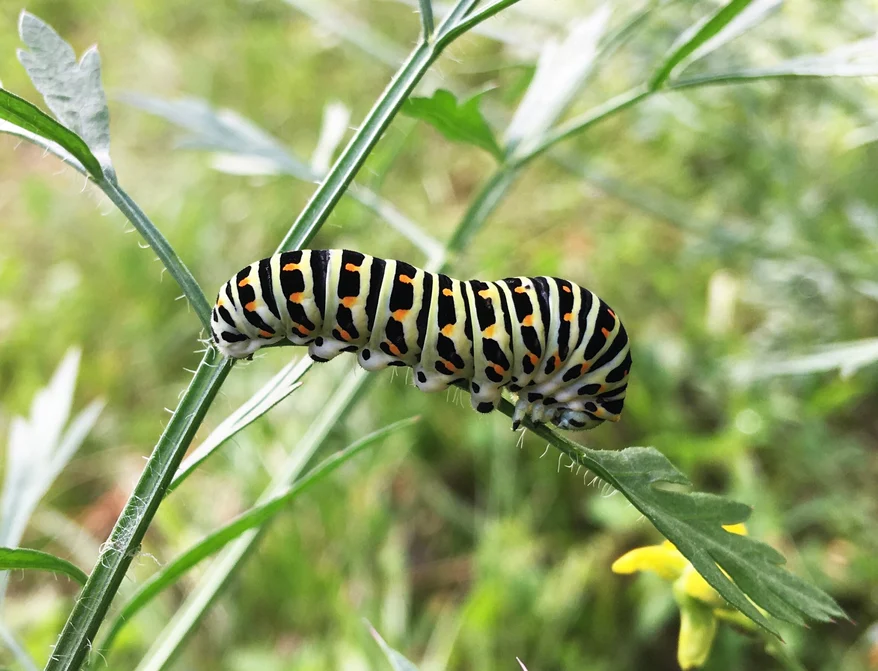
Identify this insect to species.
Papilio machaon
